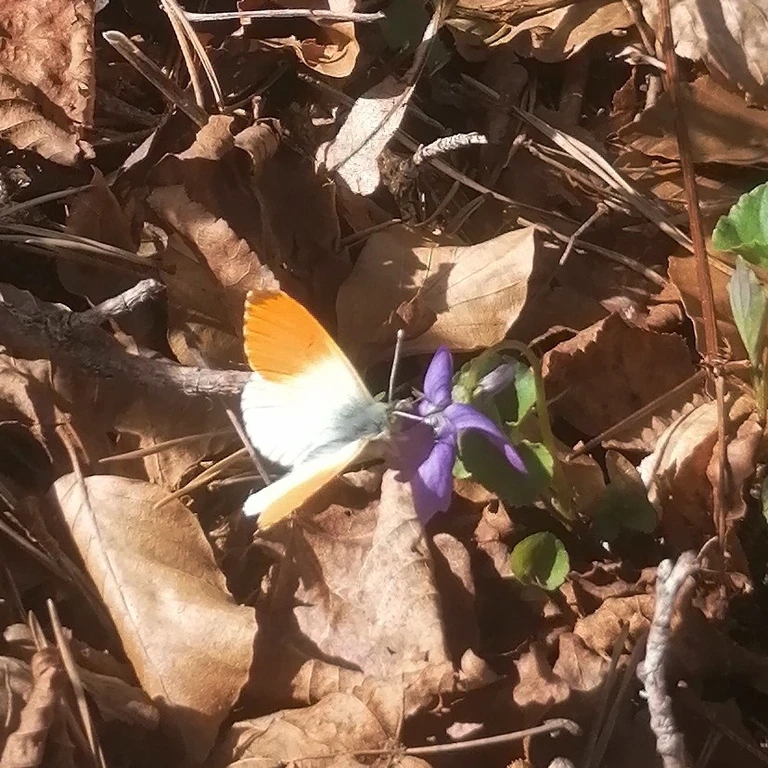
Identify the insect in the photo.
Anthocharis cardamines
